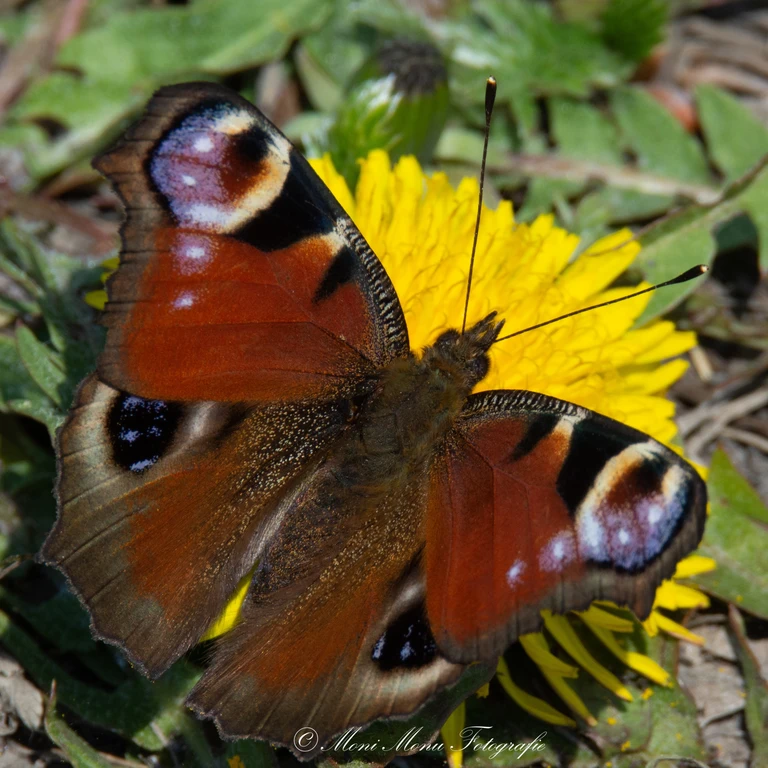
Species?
Aglais io
